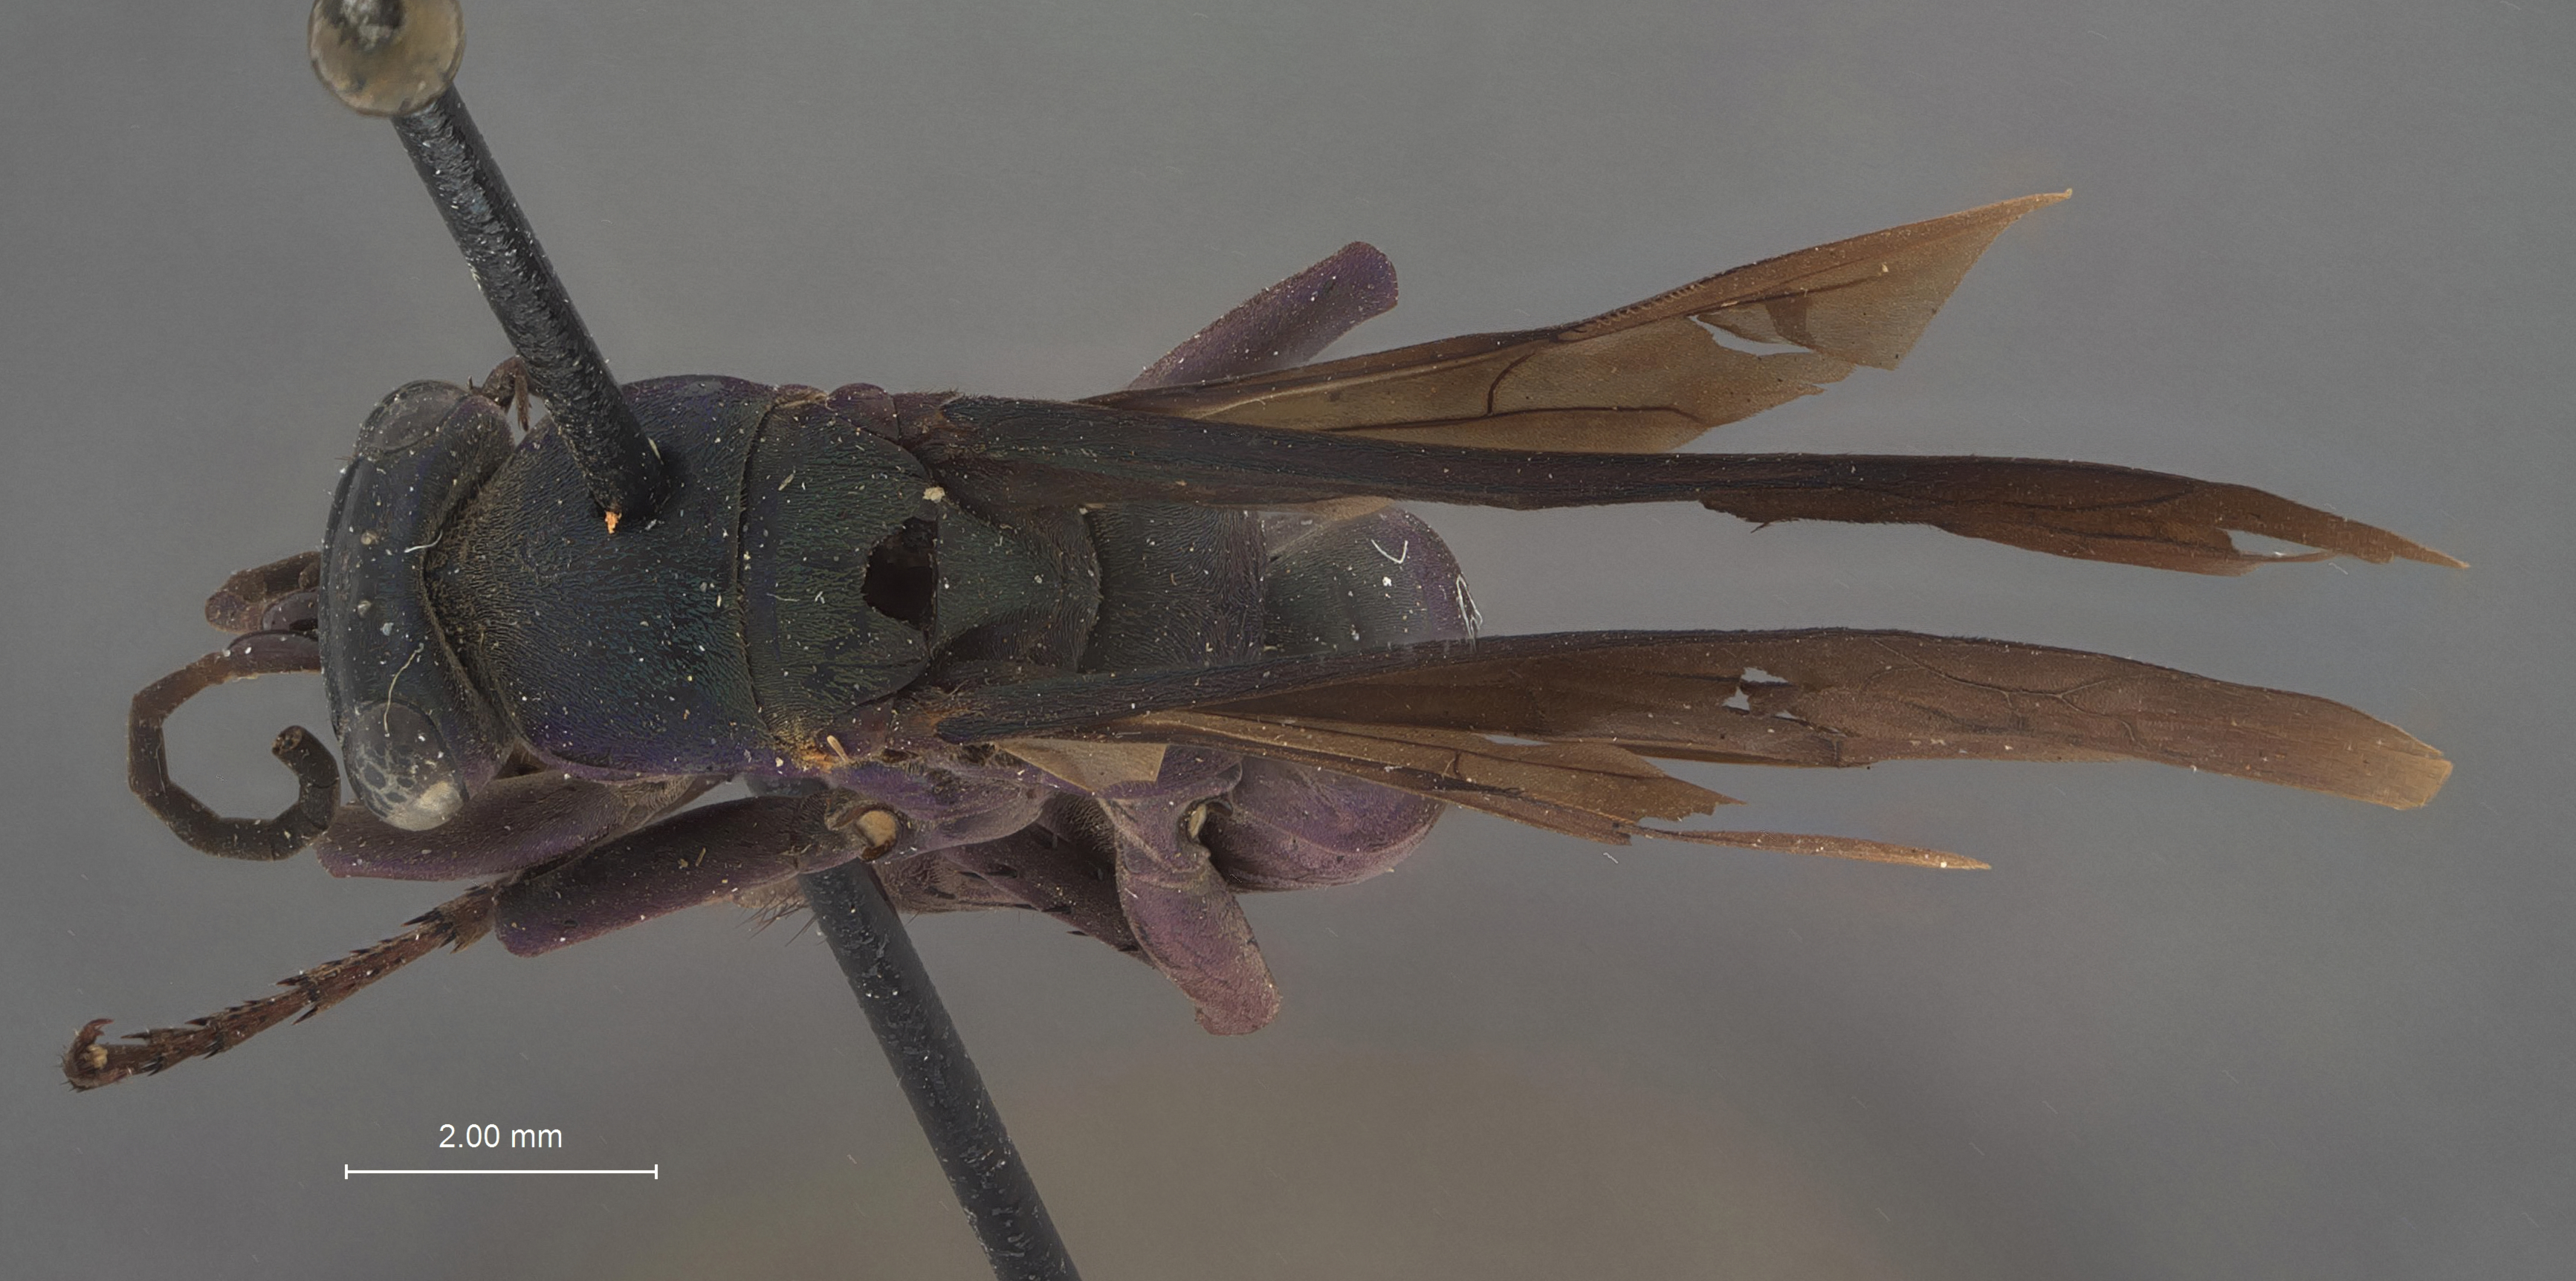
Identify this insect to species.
Psorthaspis guatemalae
